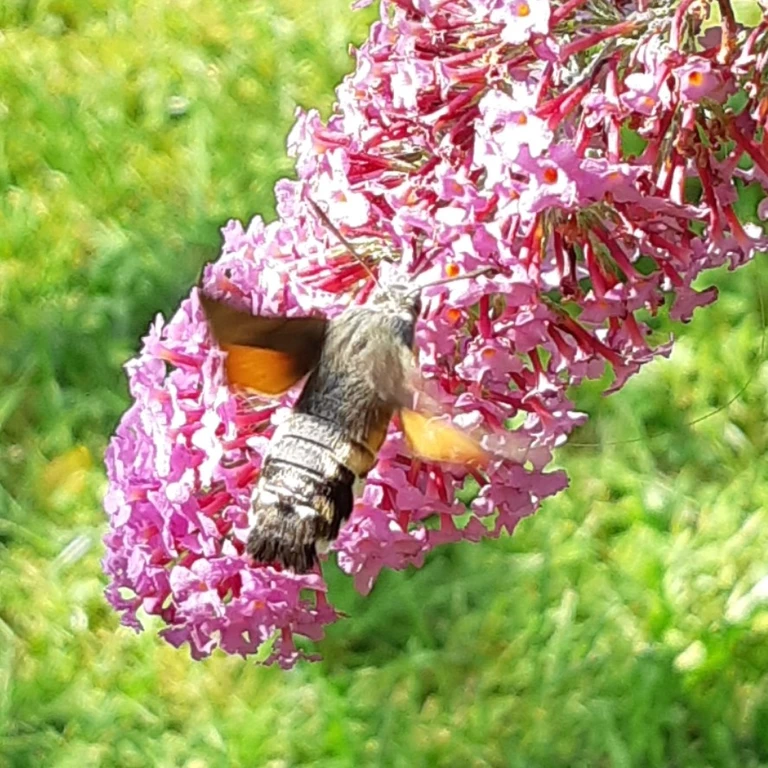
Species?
Macroglossum stellatarum
